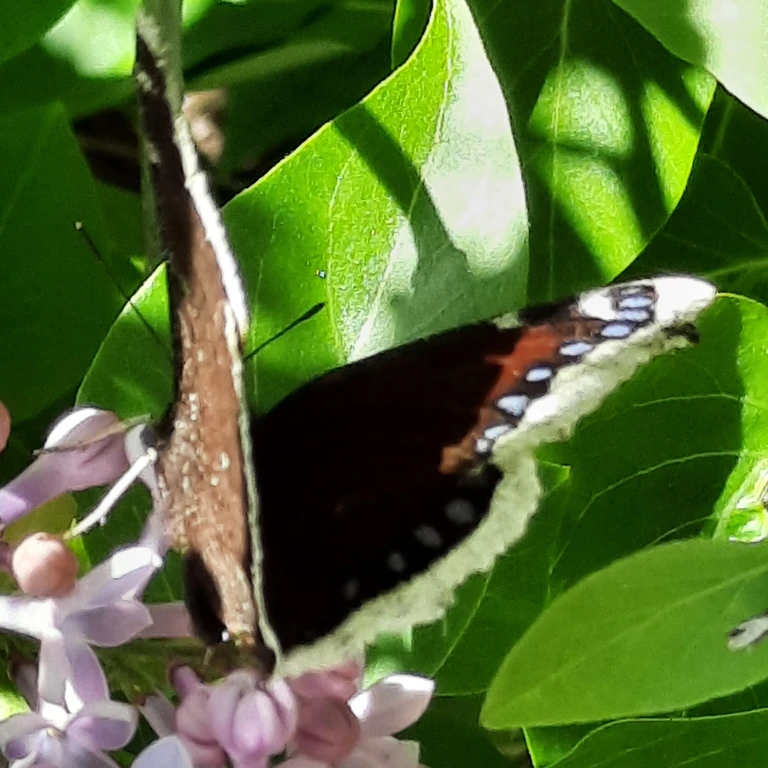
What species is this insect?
Nymphalis antiopa
